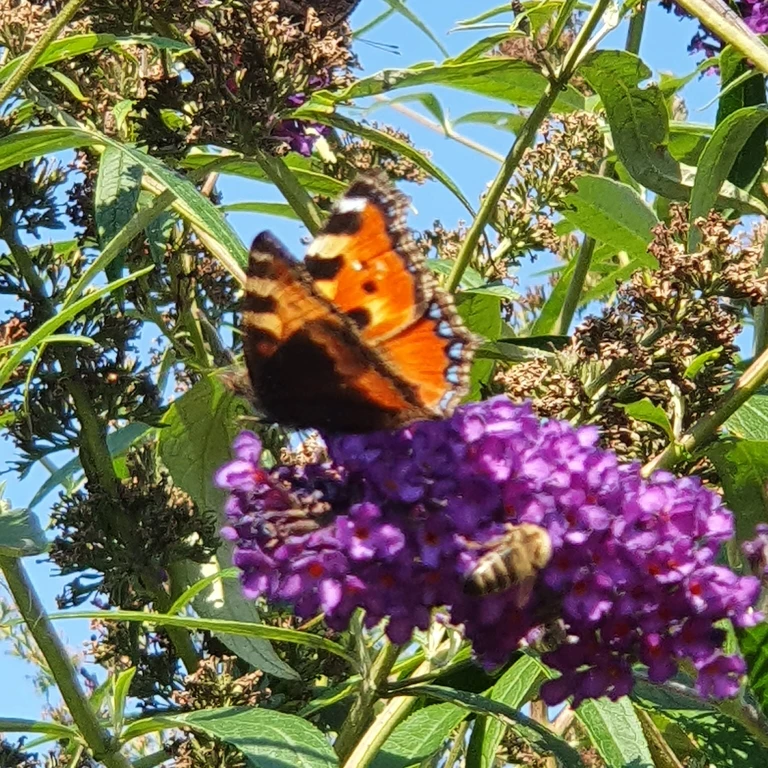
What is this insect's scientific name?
Aglais urticae
